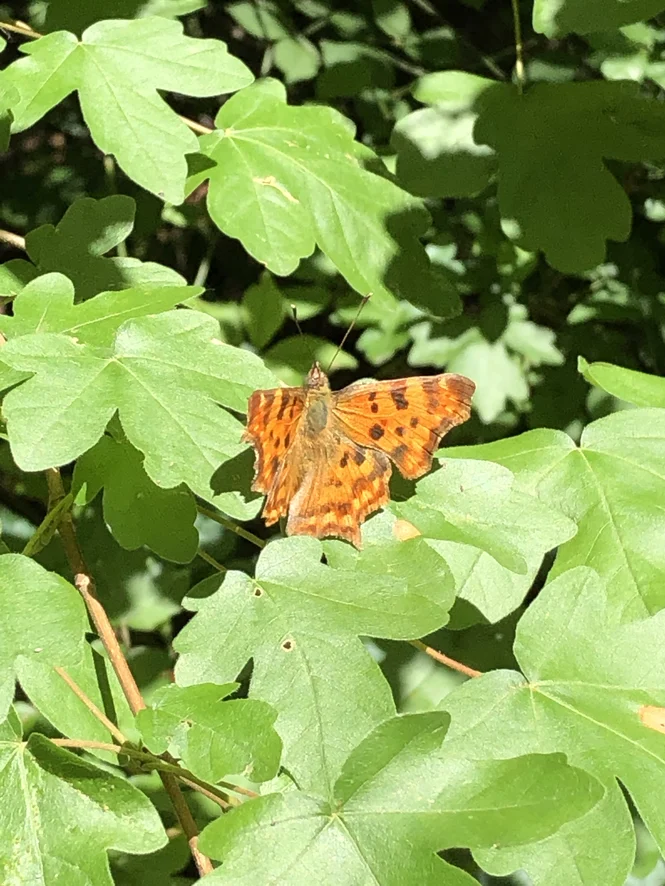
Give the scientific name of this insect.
Polygonia c-album
